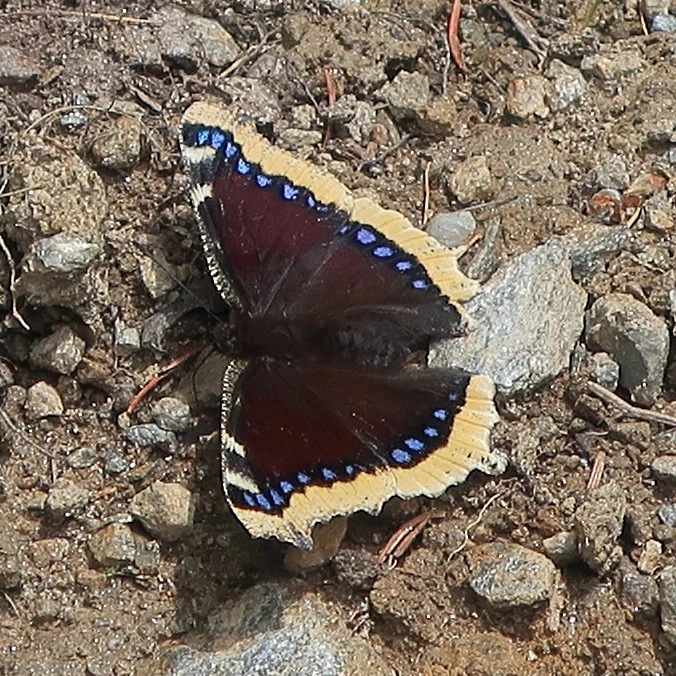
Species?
Nymphalis antiopa
